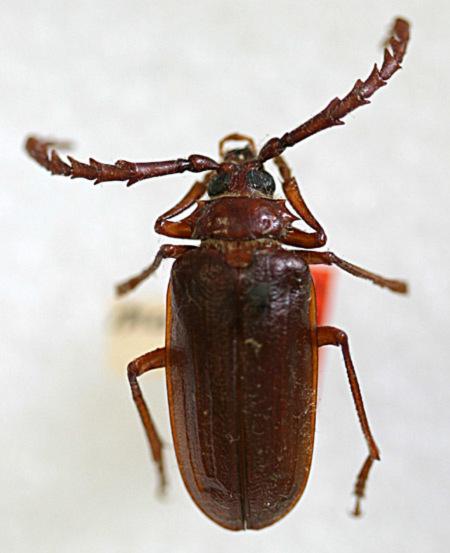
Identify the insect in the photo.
Prionus nanus (also Prionus californicus)
